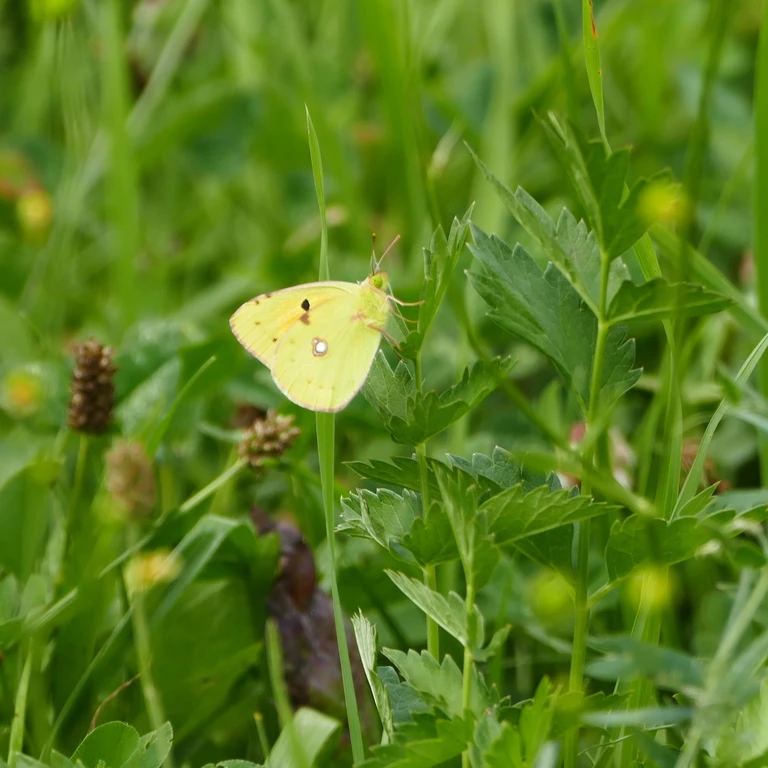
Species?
Colias croceus
